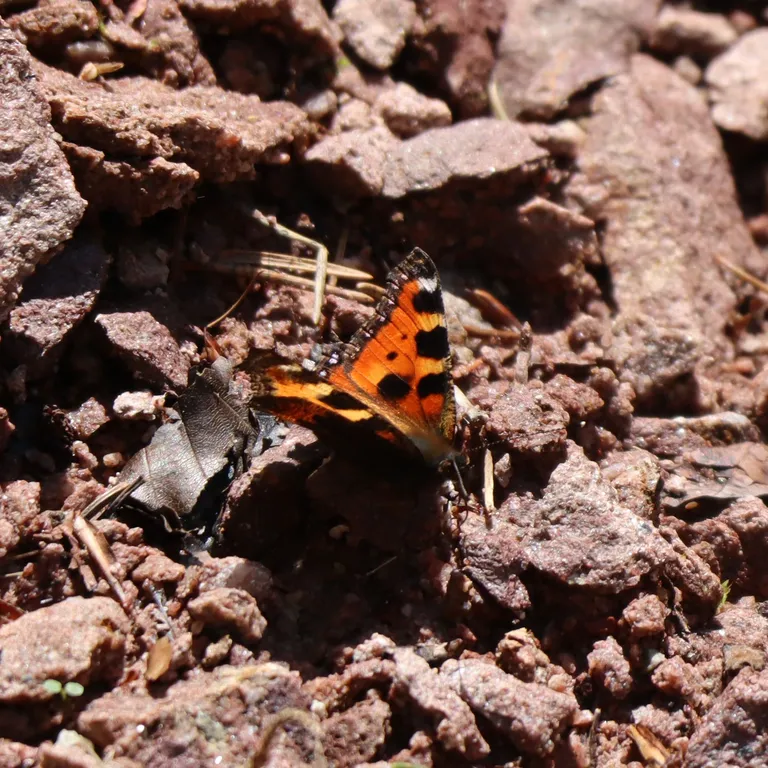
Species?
Aglais urticae
